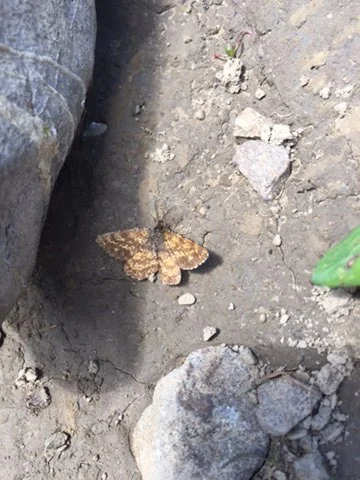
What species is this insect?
Ematurga atomaria
